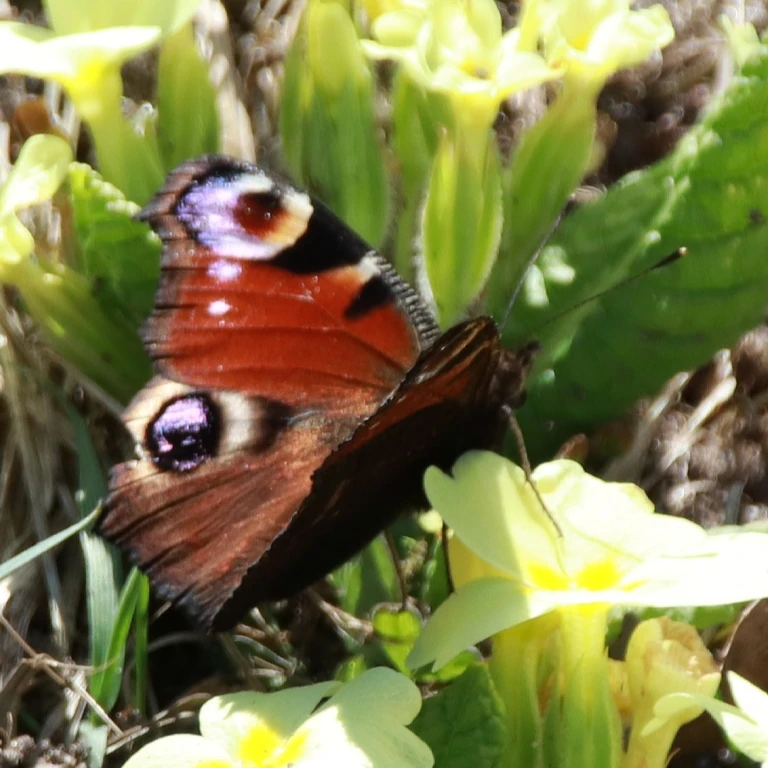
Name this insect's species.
Aglais io
